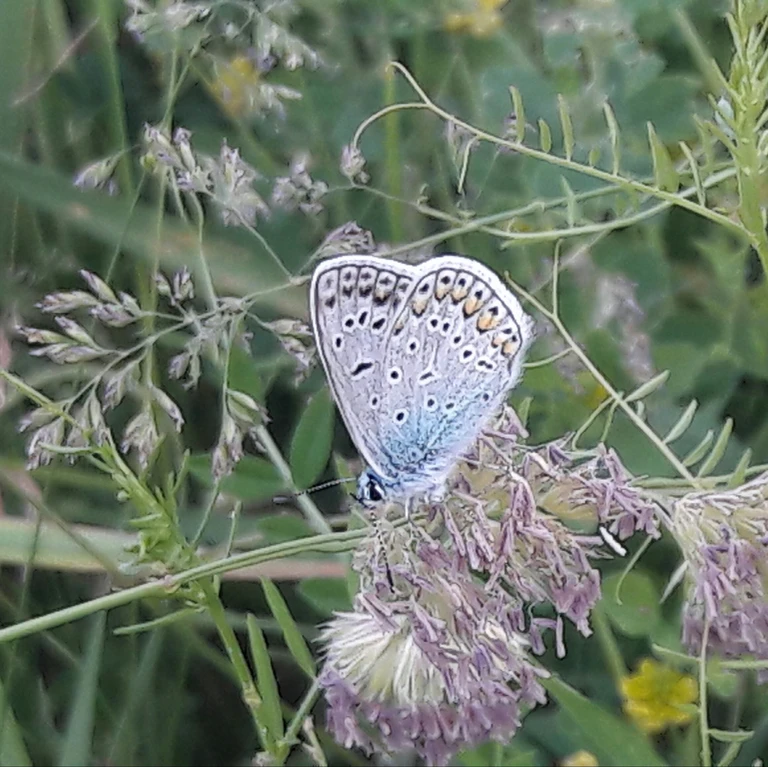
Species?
Polyommatus icarus
